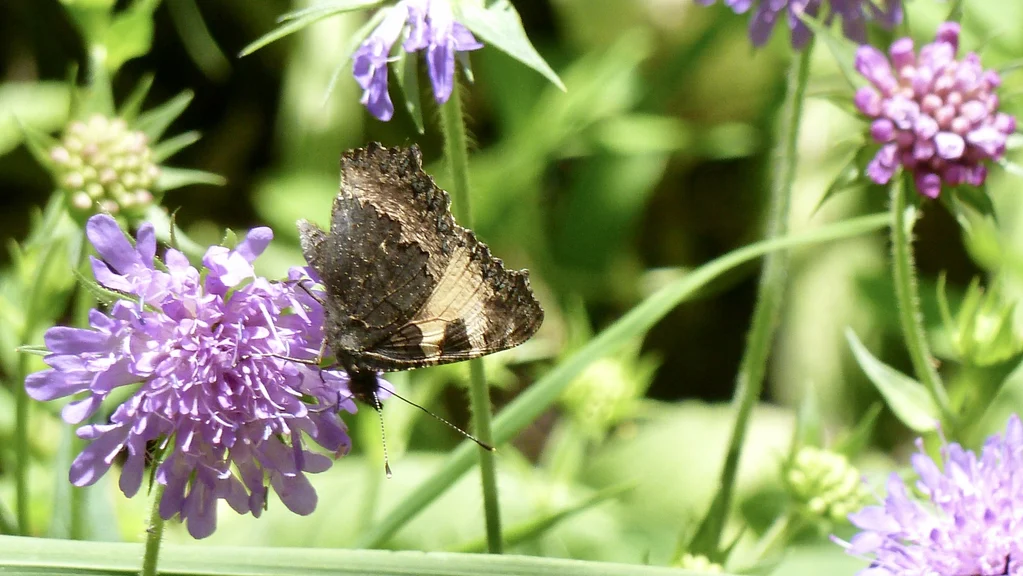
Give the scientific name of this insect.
Aglais urticae
